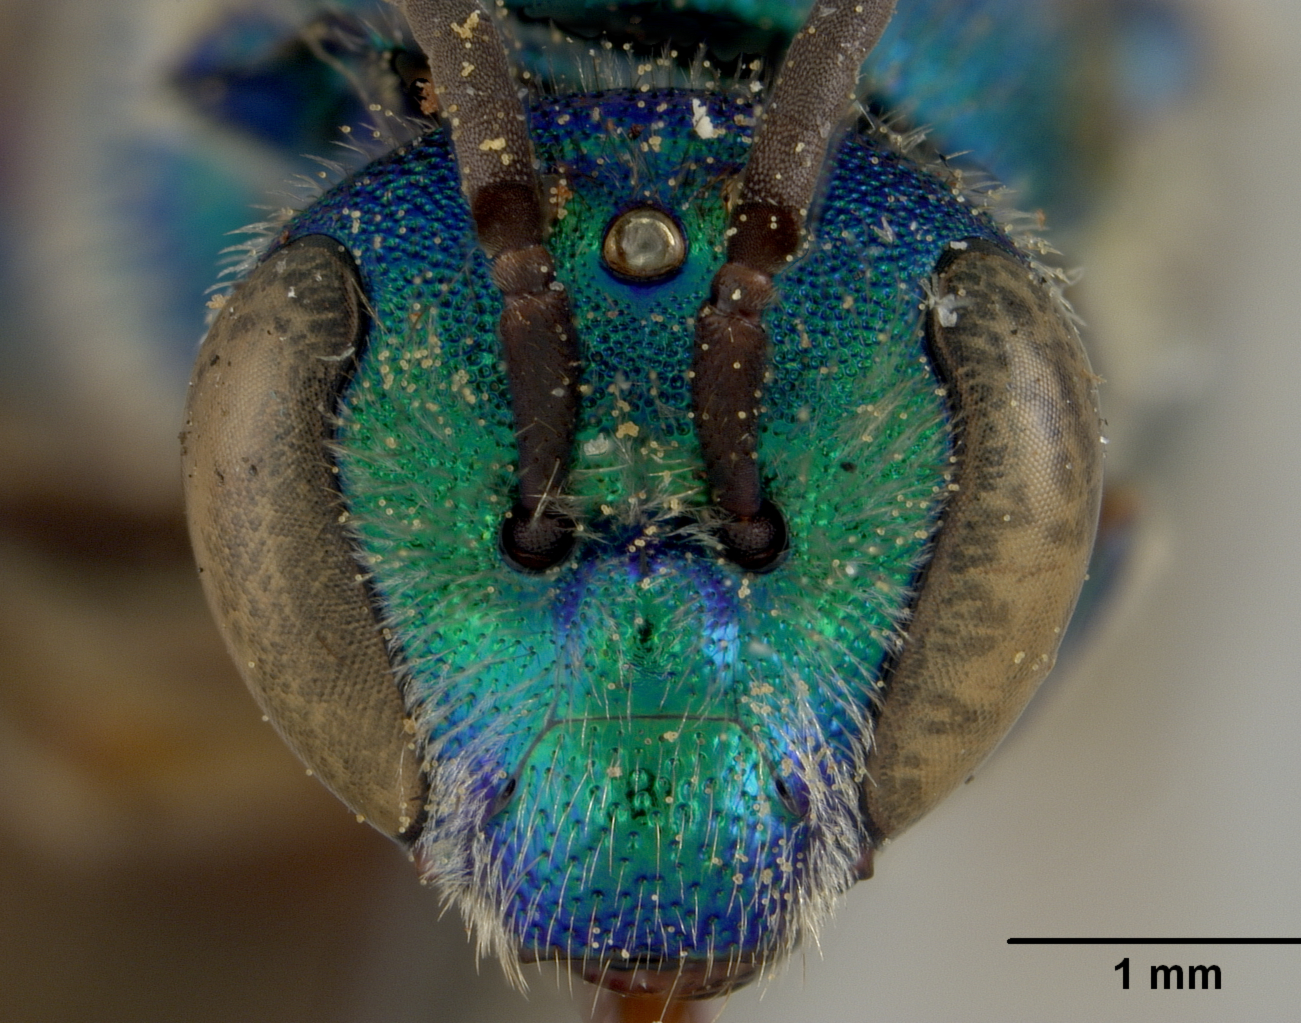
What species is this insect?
Augochlora floridica
